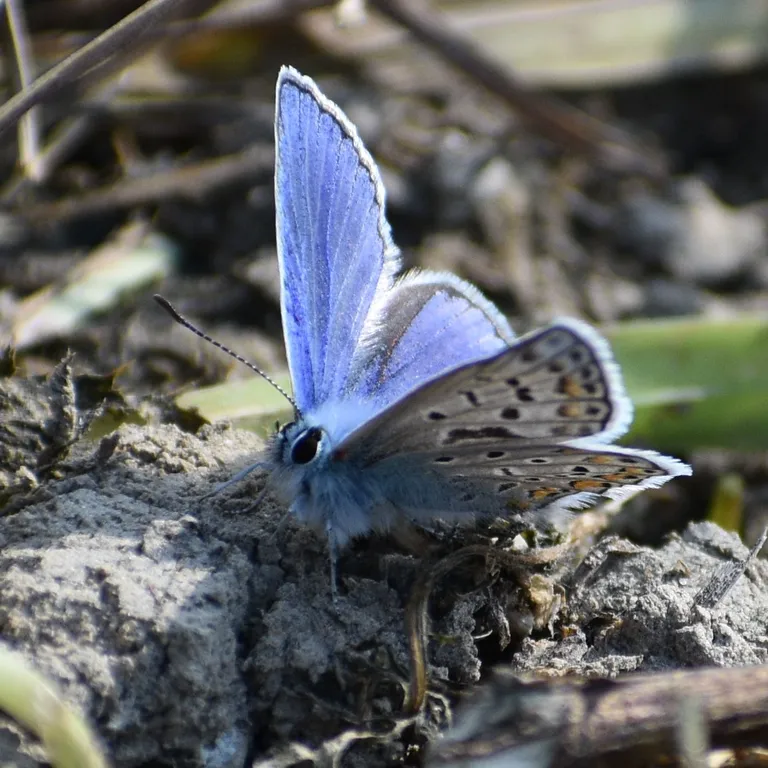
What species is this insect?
Polyommatus icarus
